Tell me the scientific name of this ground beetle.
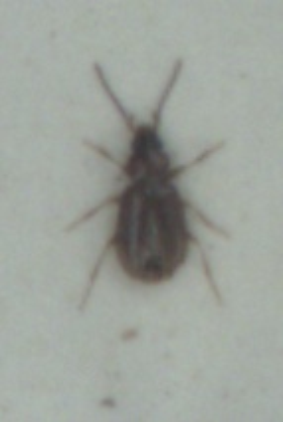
Tachys bistriatus
